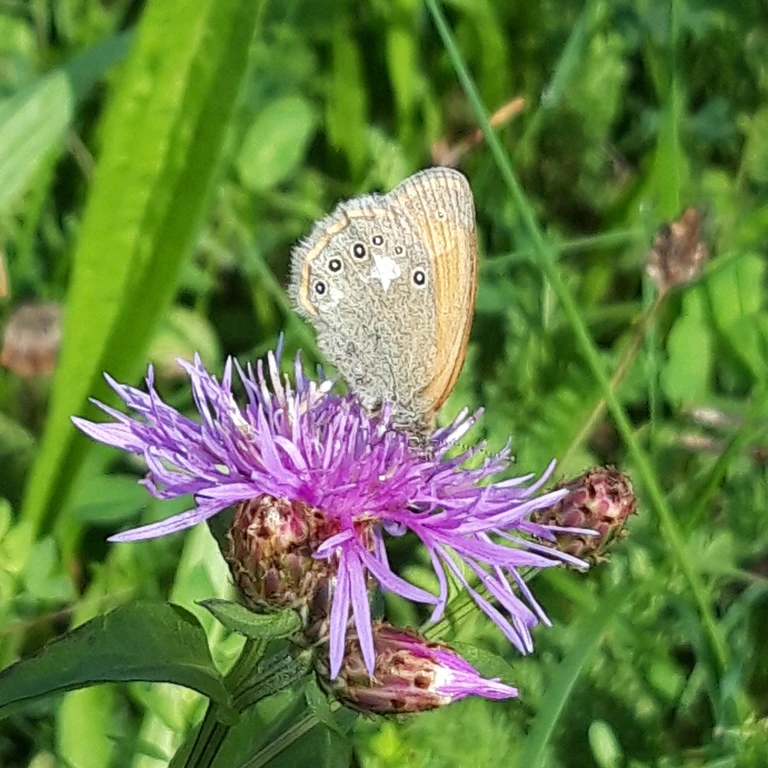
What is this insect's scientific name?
Coenonympha glycerion (also Coenonympha iphis)
